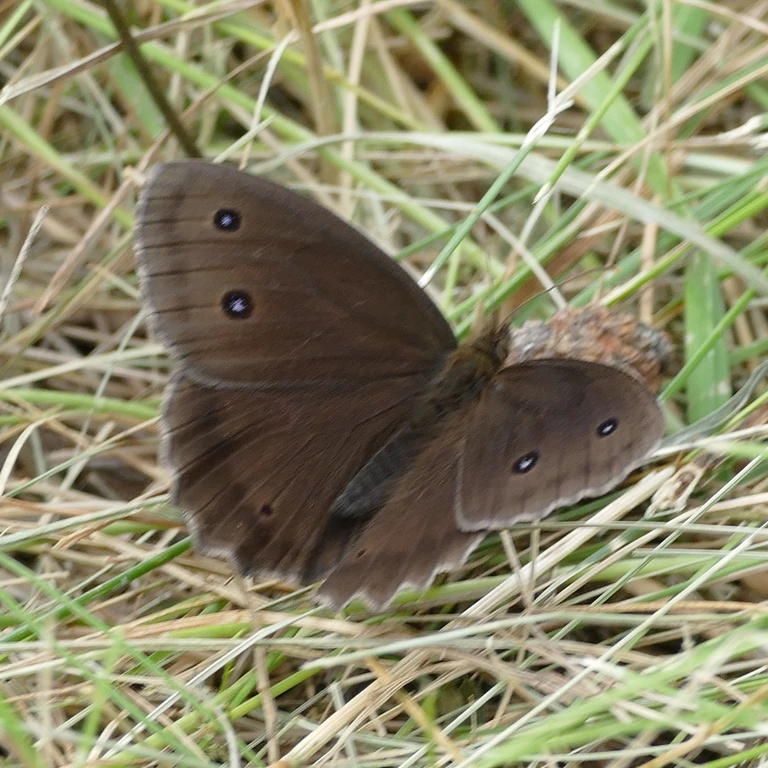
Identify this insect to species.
Minois dryas
